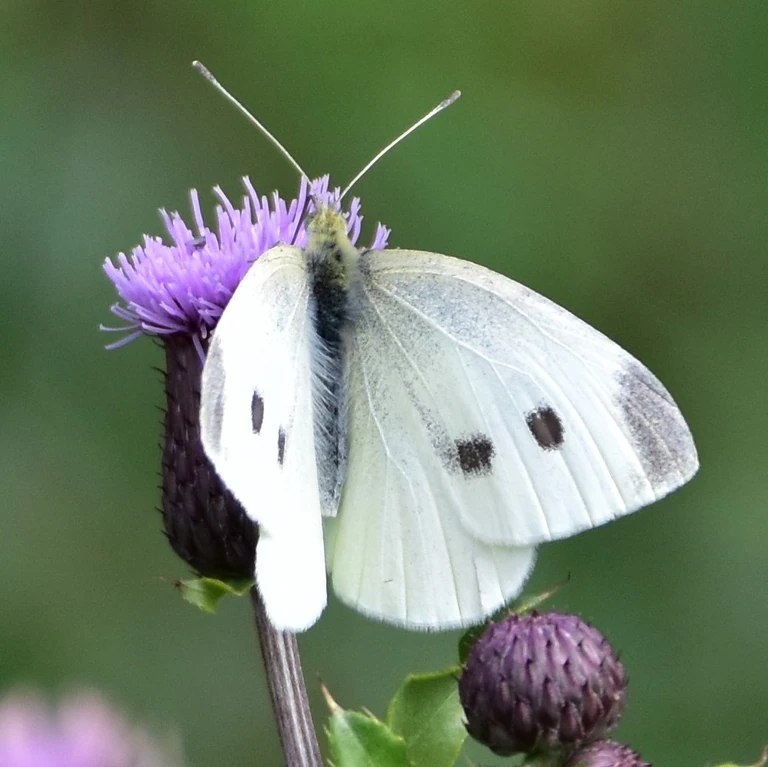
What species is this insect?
Pieris rapae
